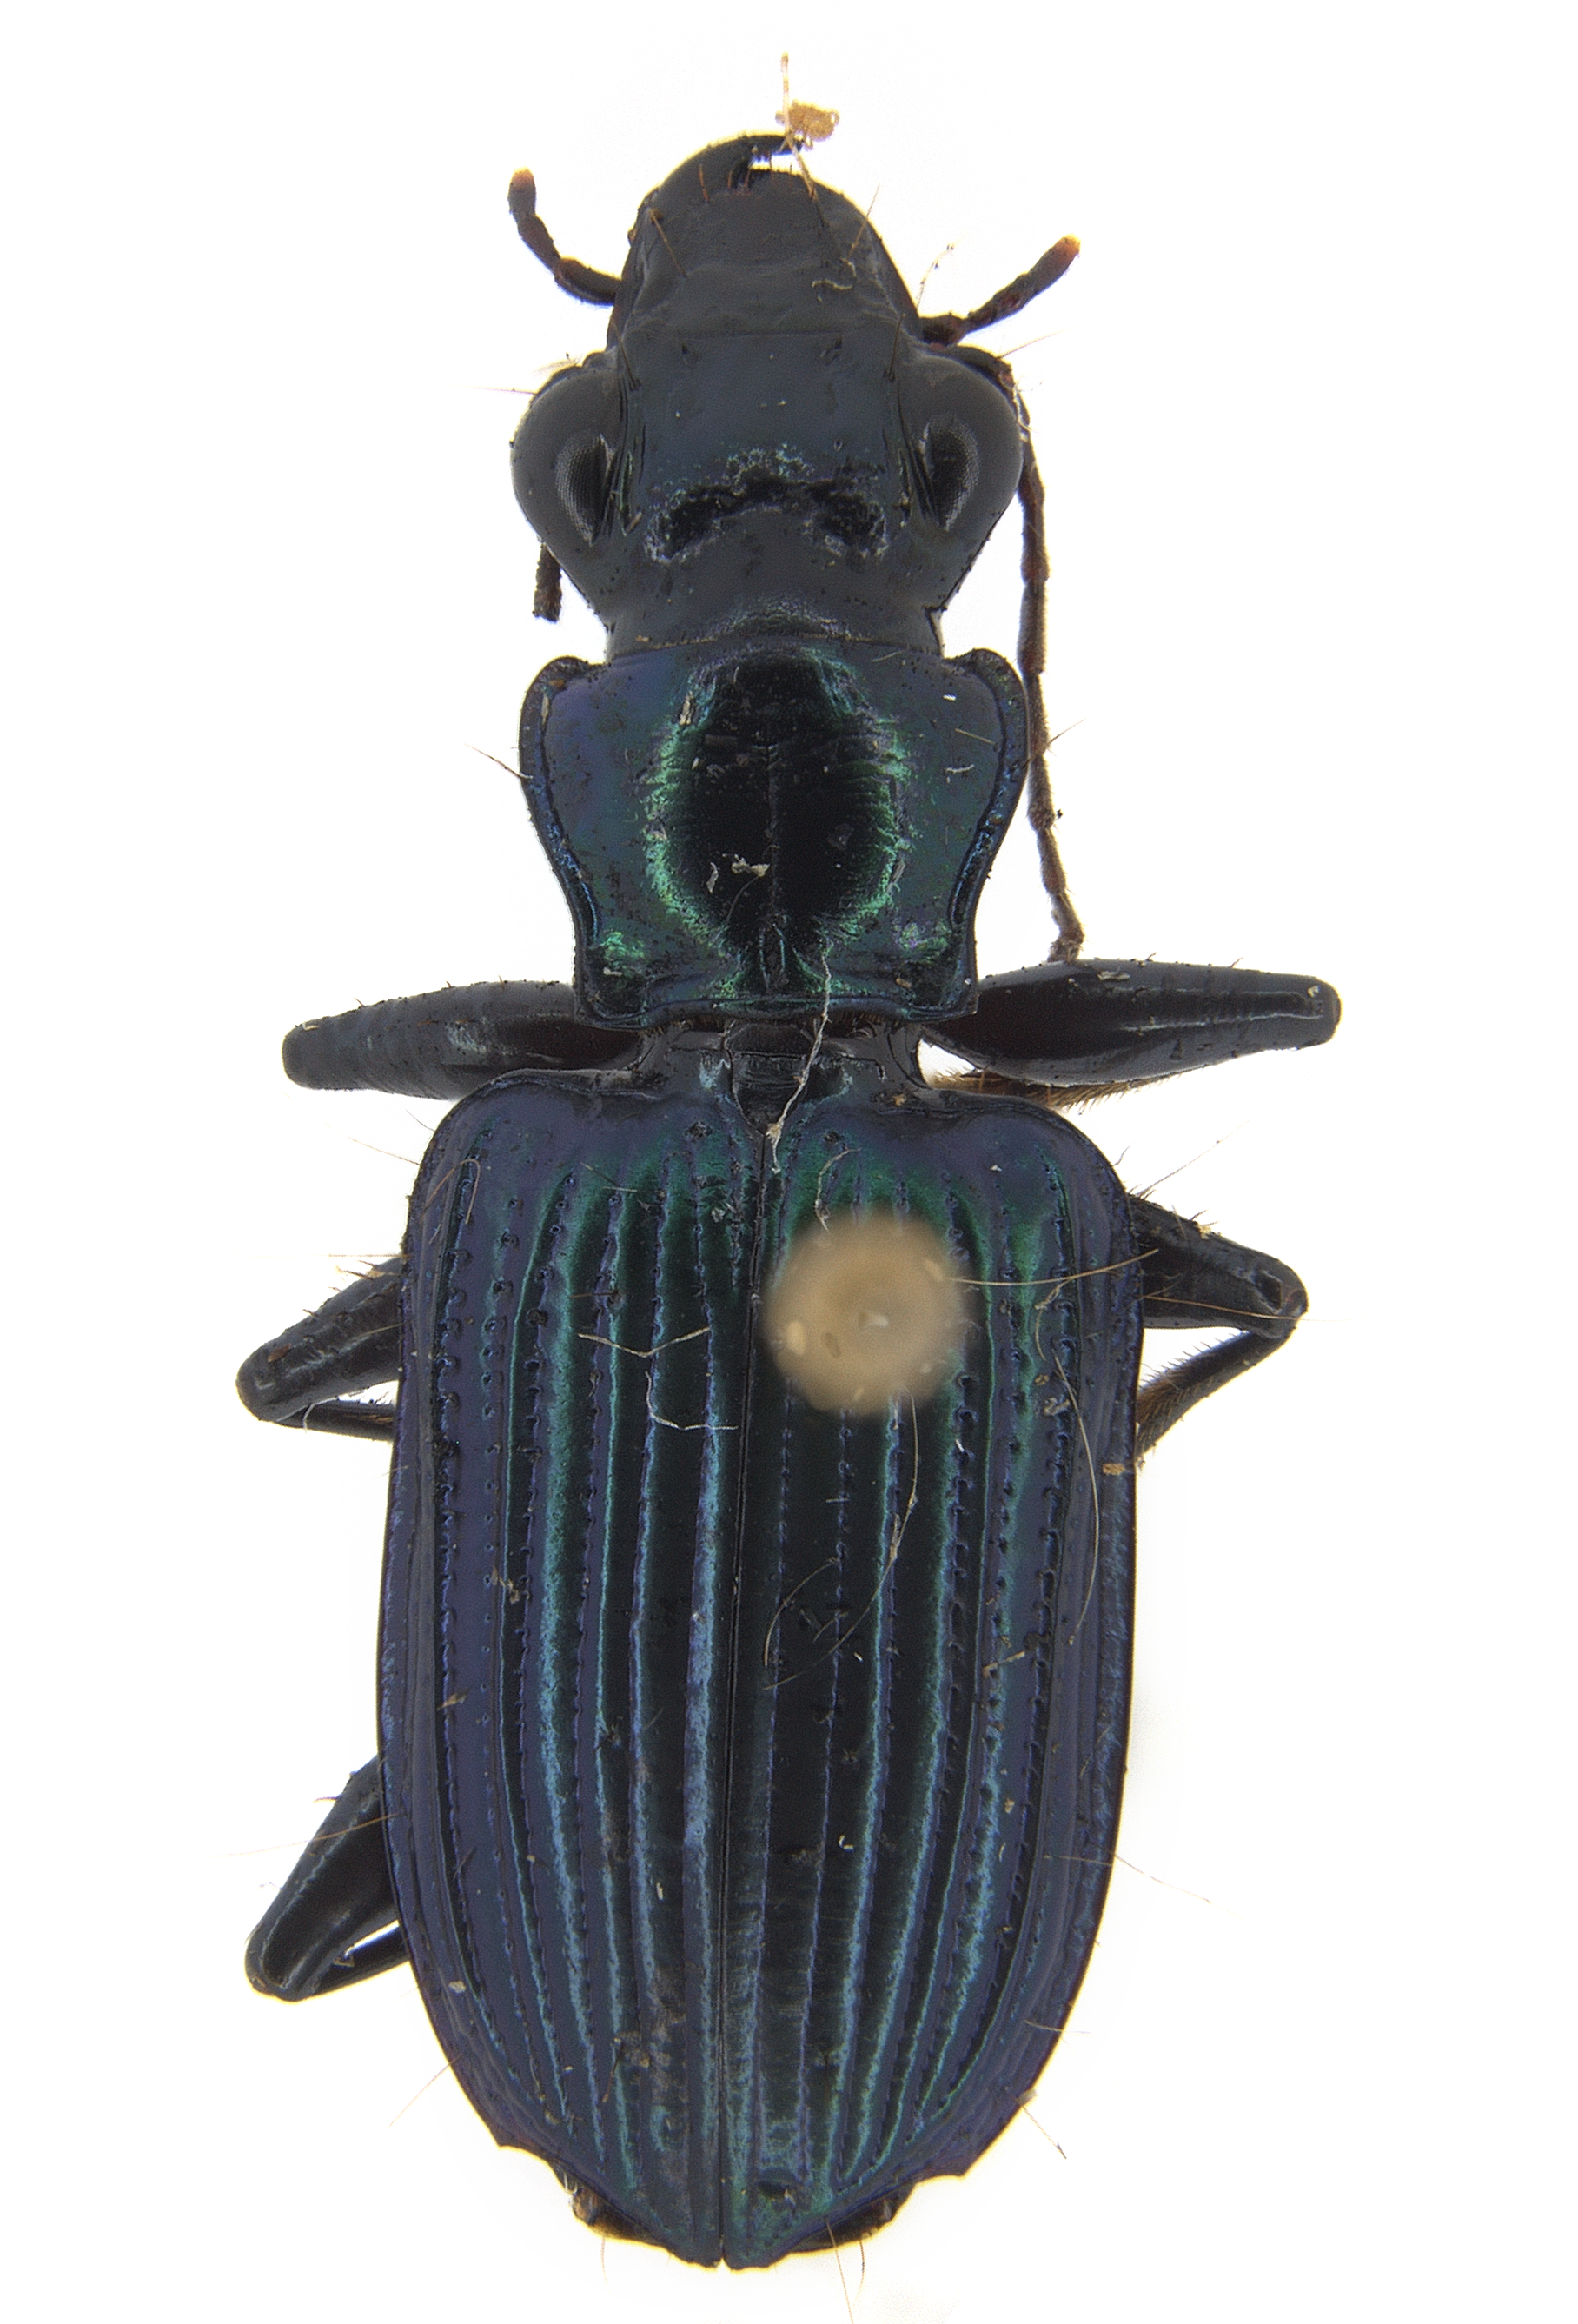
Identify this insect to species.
Catascopus cingalensis
